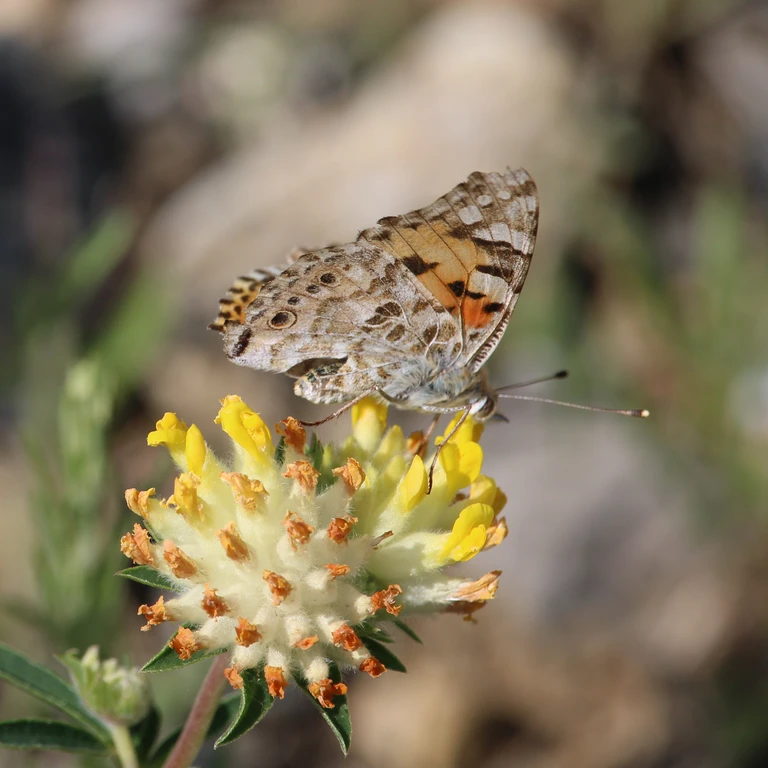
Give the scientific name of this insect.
Vanessa cardui
